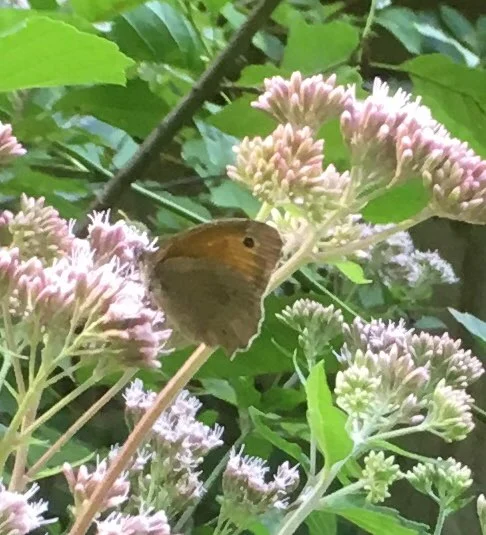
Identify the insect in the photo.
Maniola jurtina
